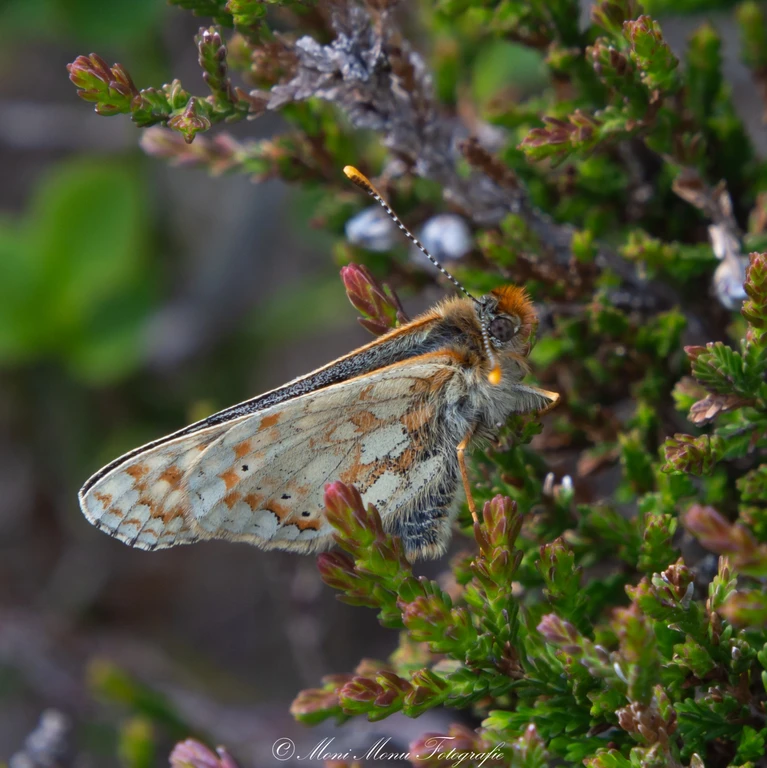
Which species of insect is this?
Euphydryas aurinia
